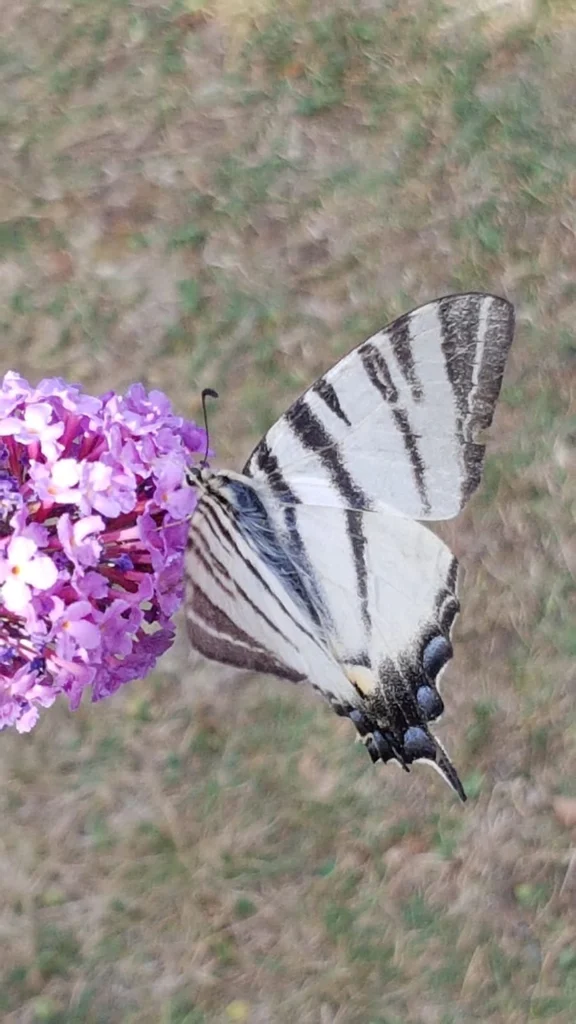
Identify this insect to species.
Iphiclides podalirius
